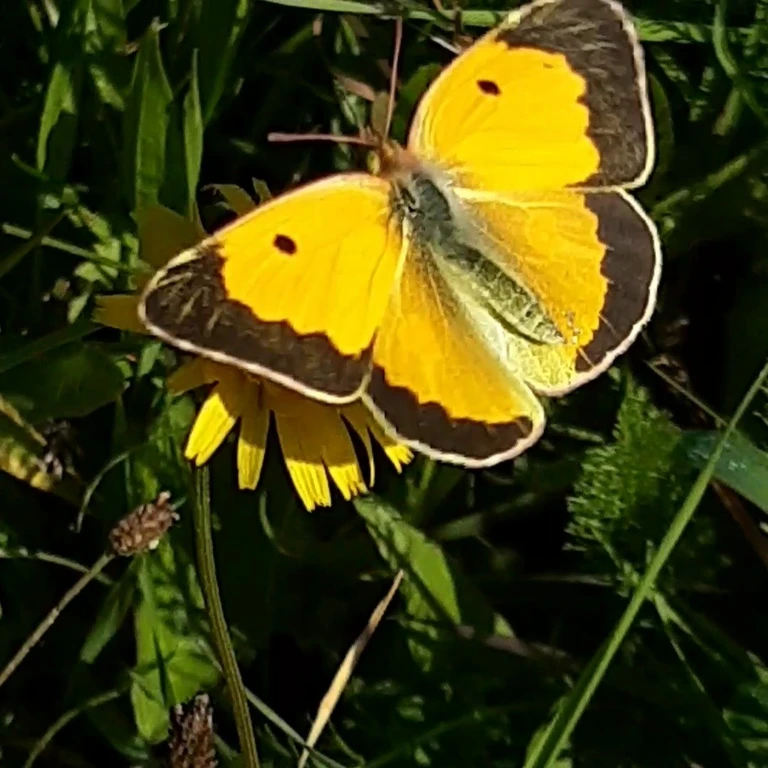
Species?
Colias croceus
